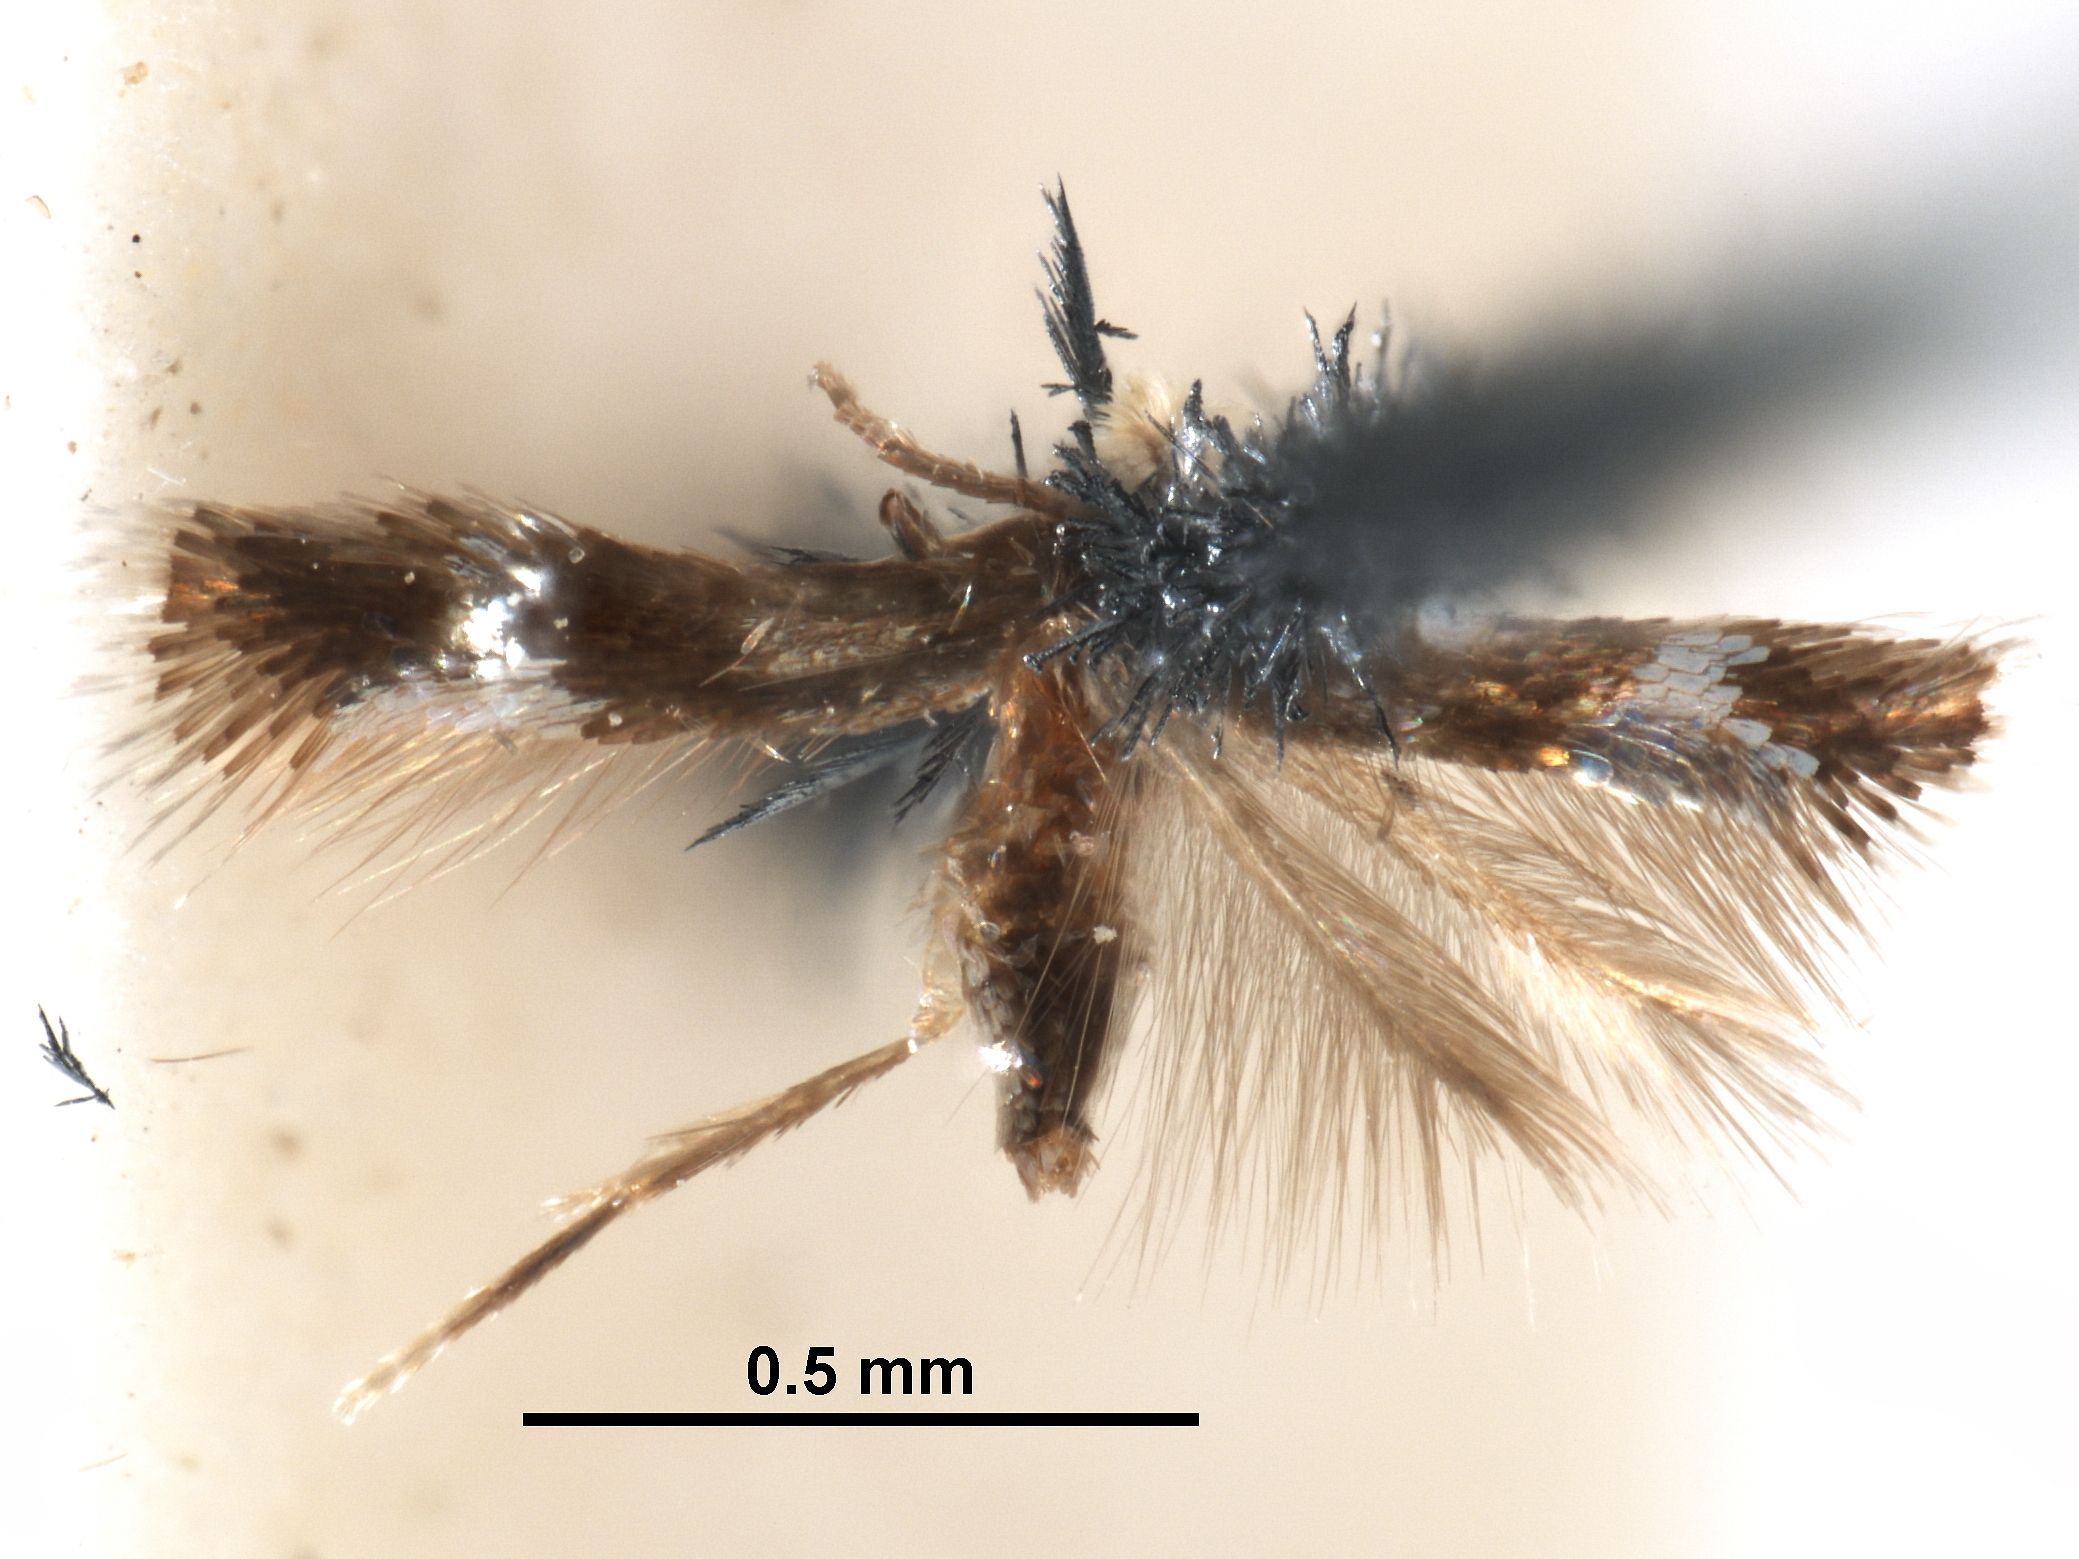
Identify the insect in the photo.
Stigmella argyrodoxa
